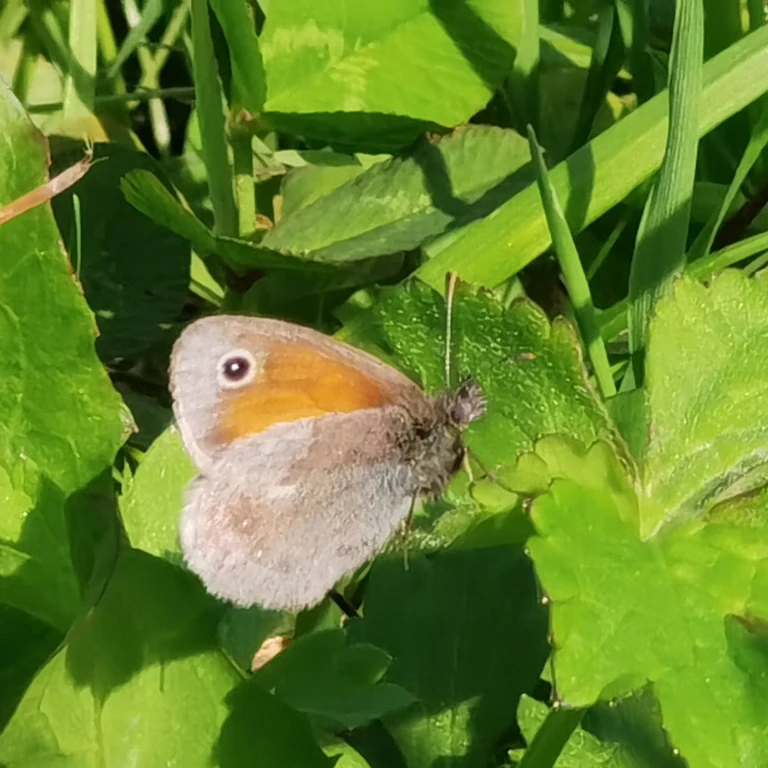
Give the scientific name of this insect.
Coenonympha pamphilus
